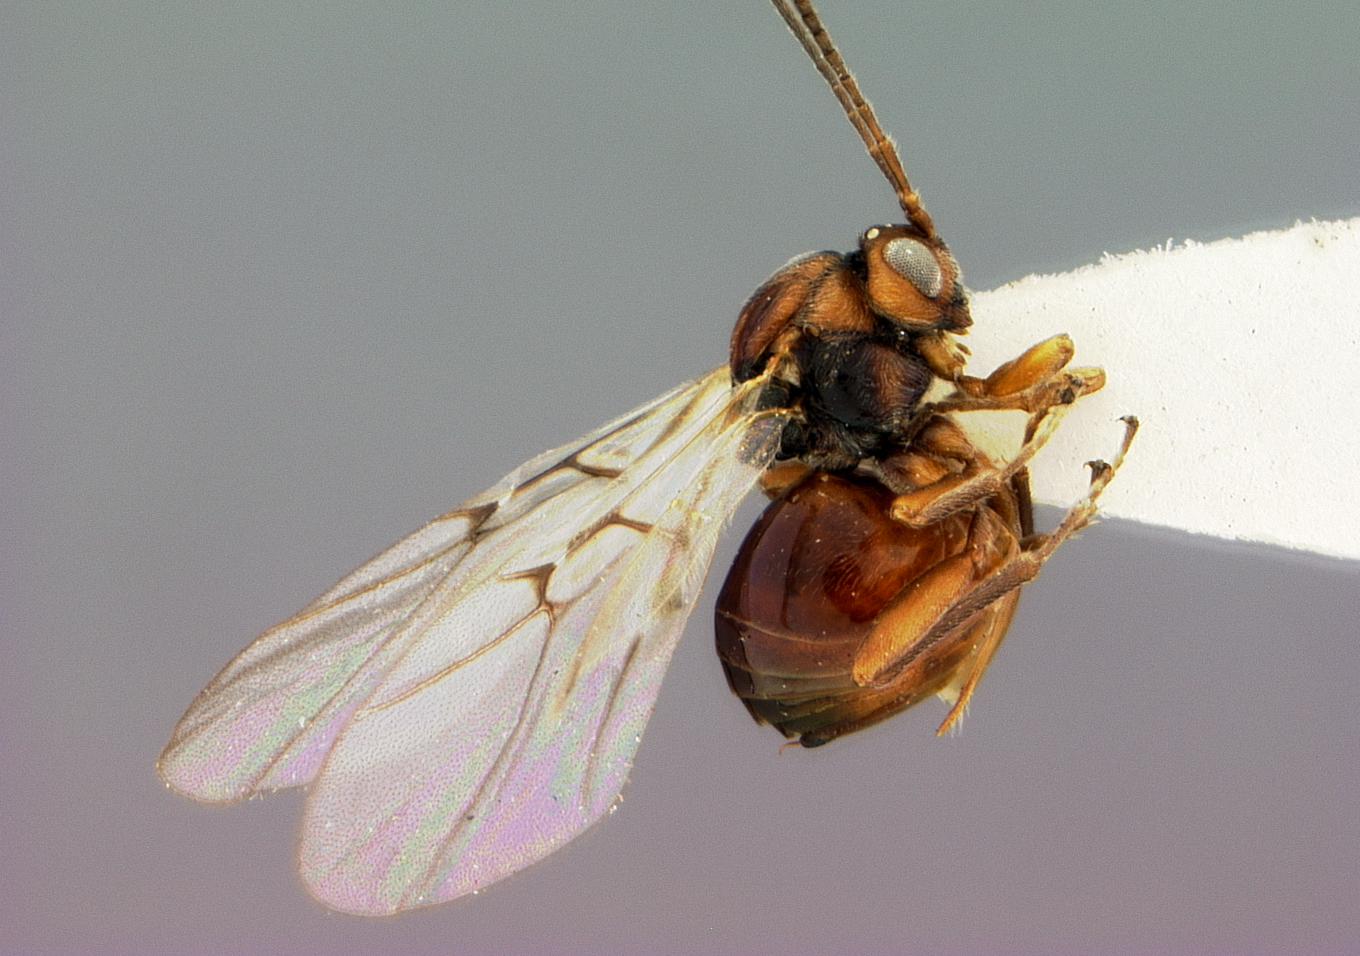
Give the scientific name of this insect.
Callirhytis furva
